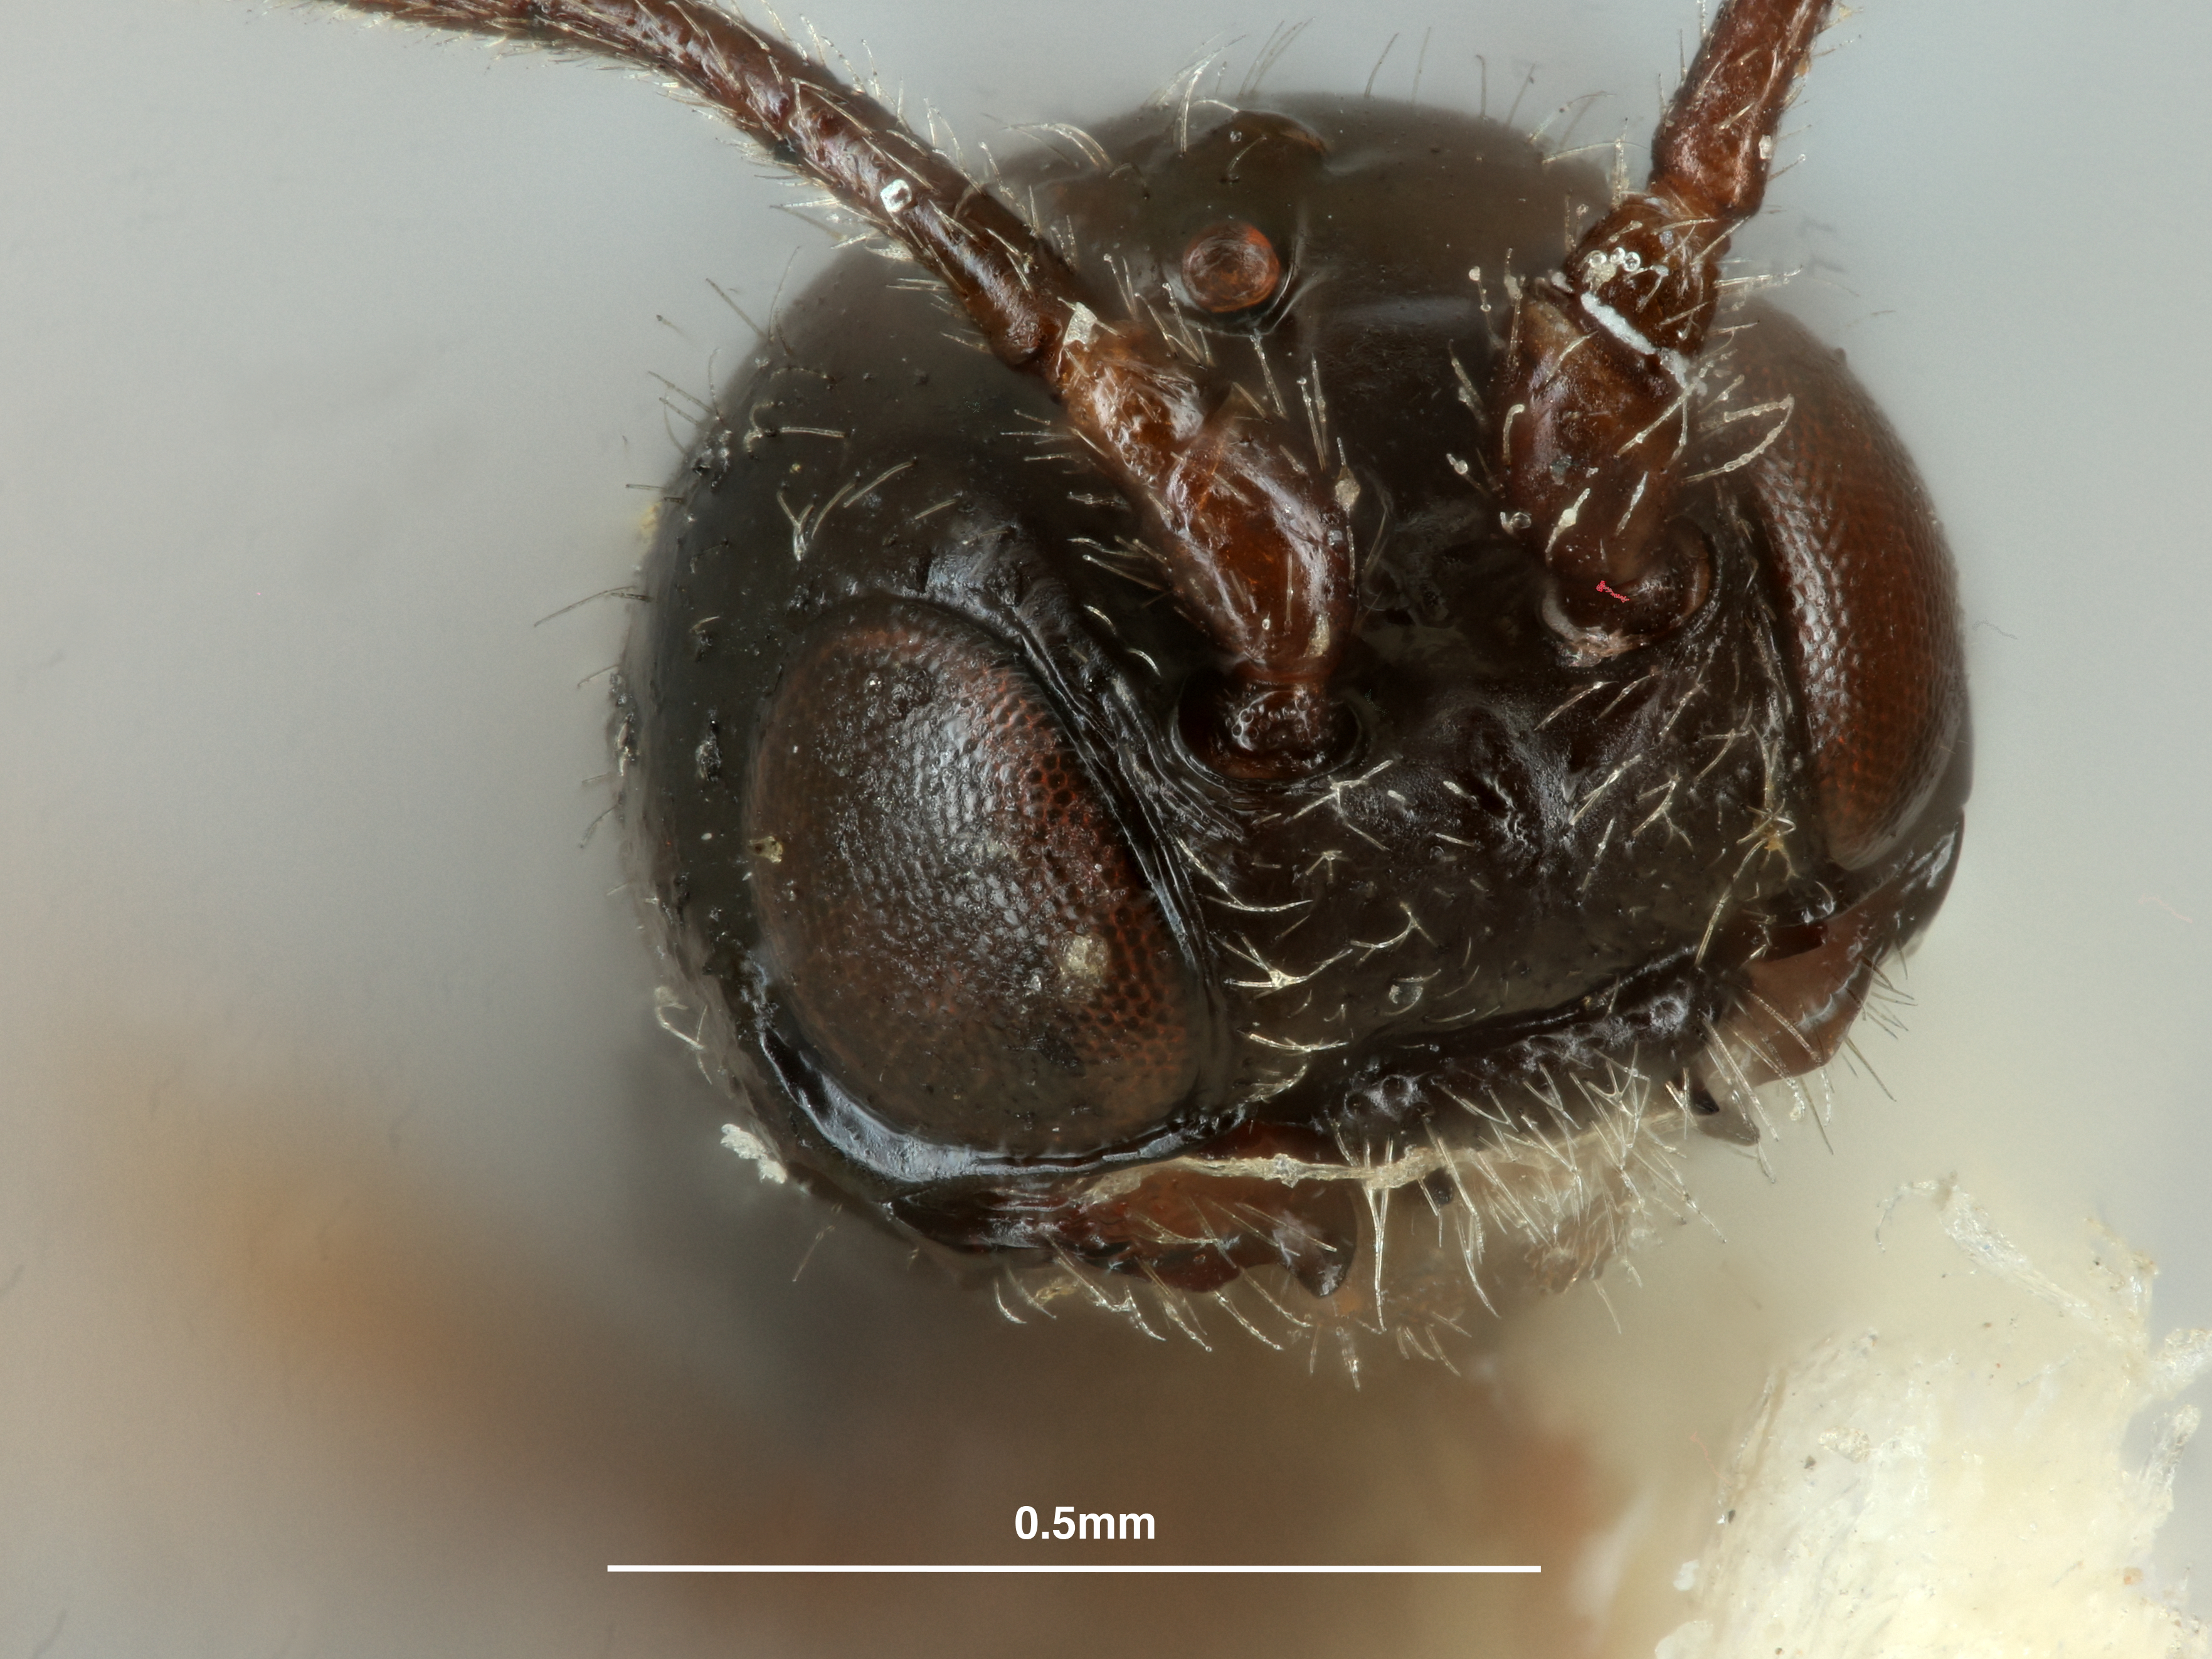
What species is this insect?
Coelinius nigripes
